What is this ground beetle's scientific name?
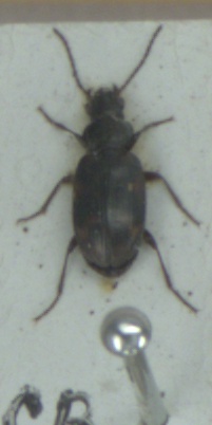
Bembidion varium
